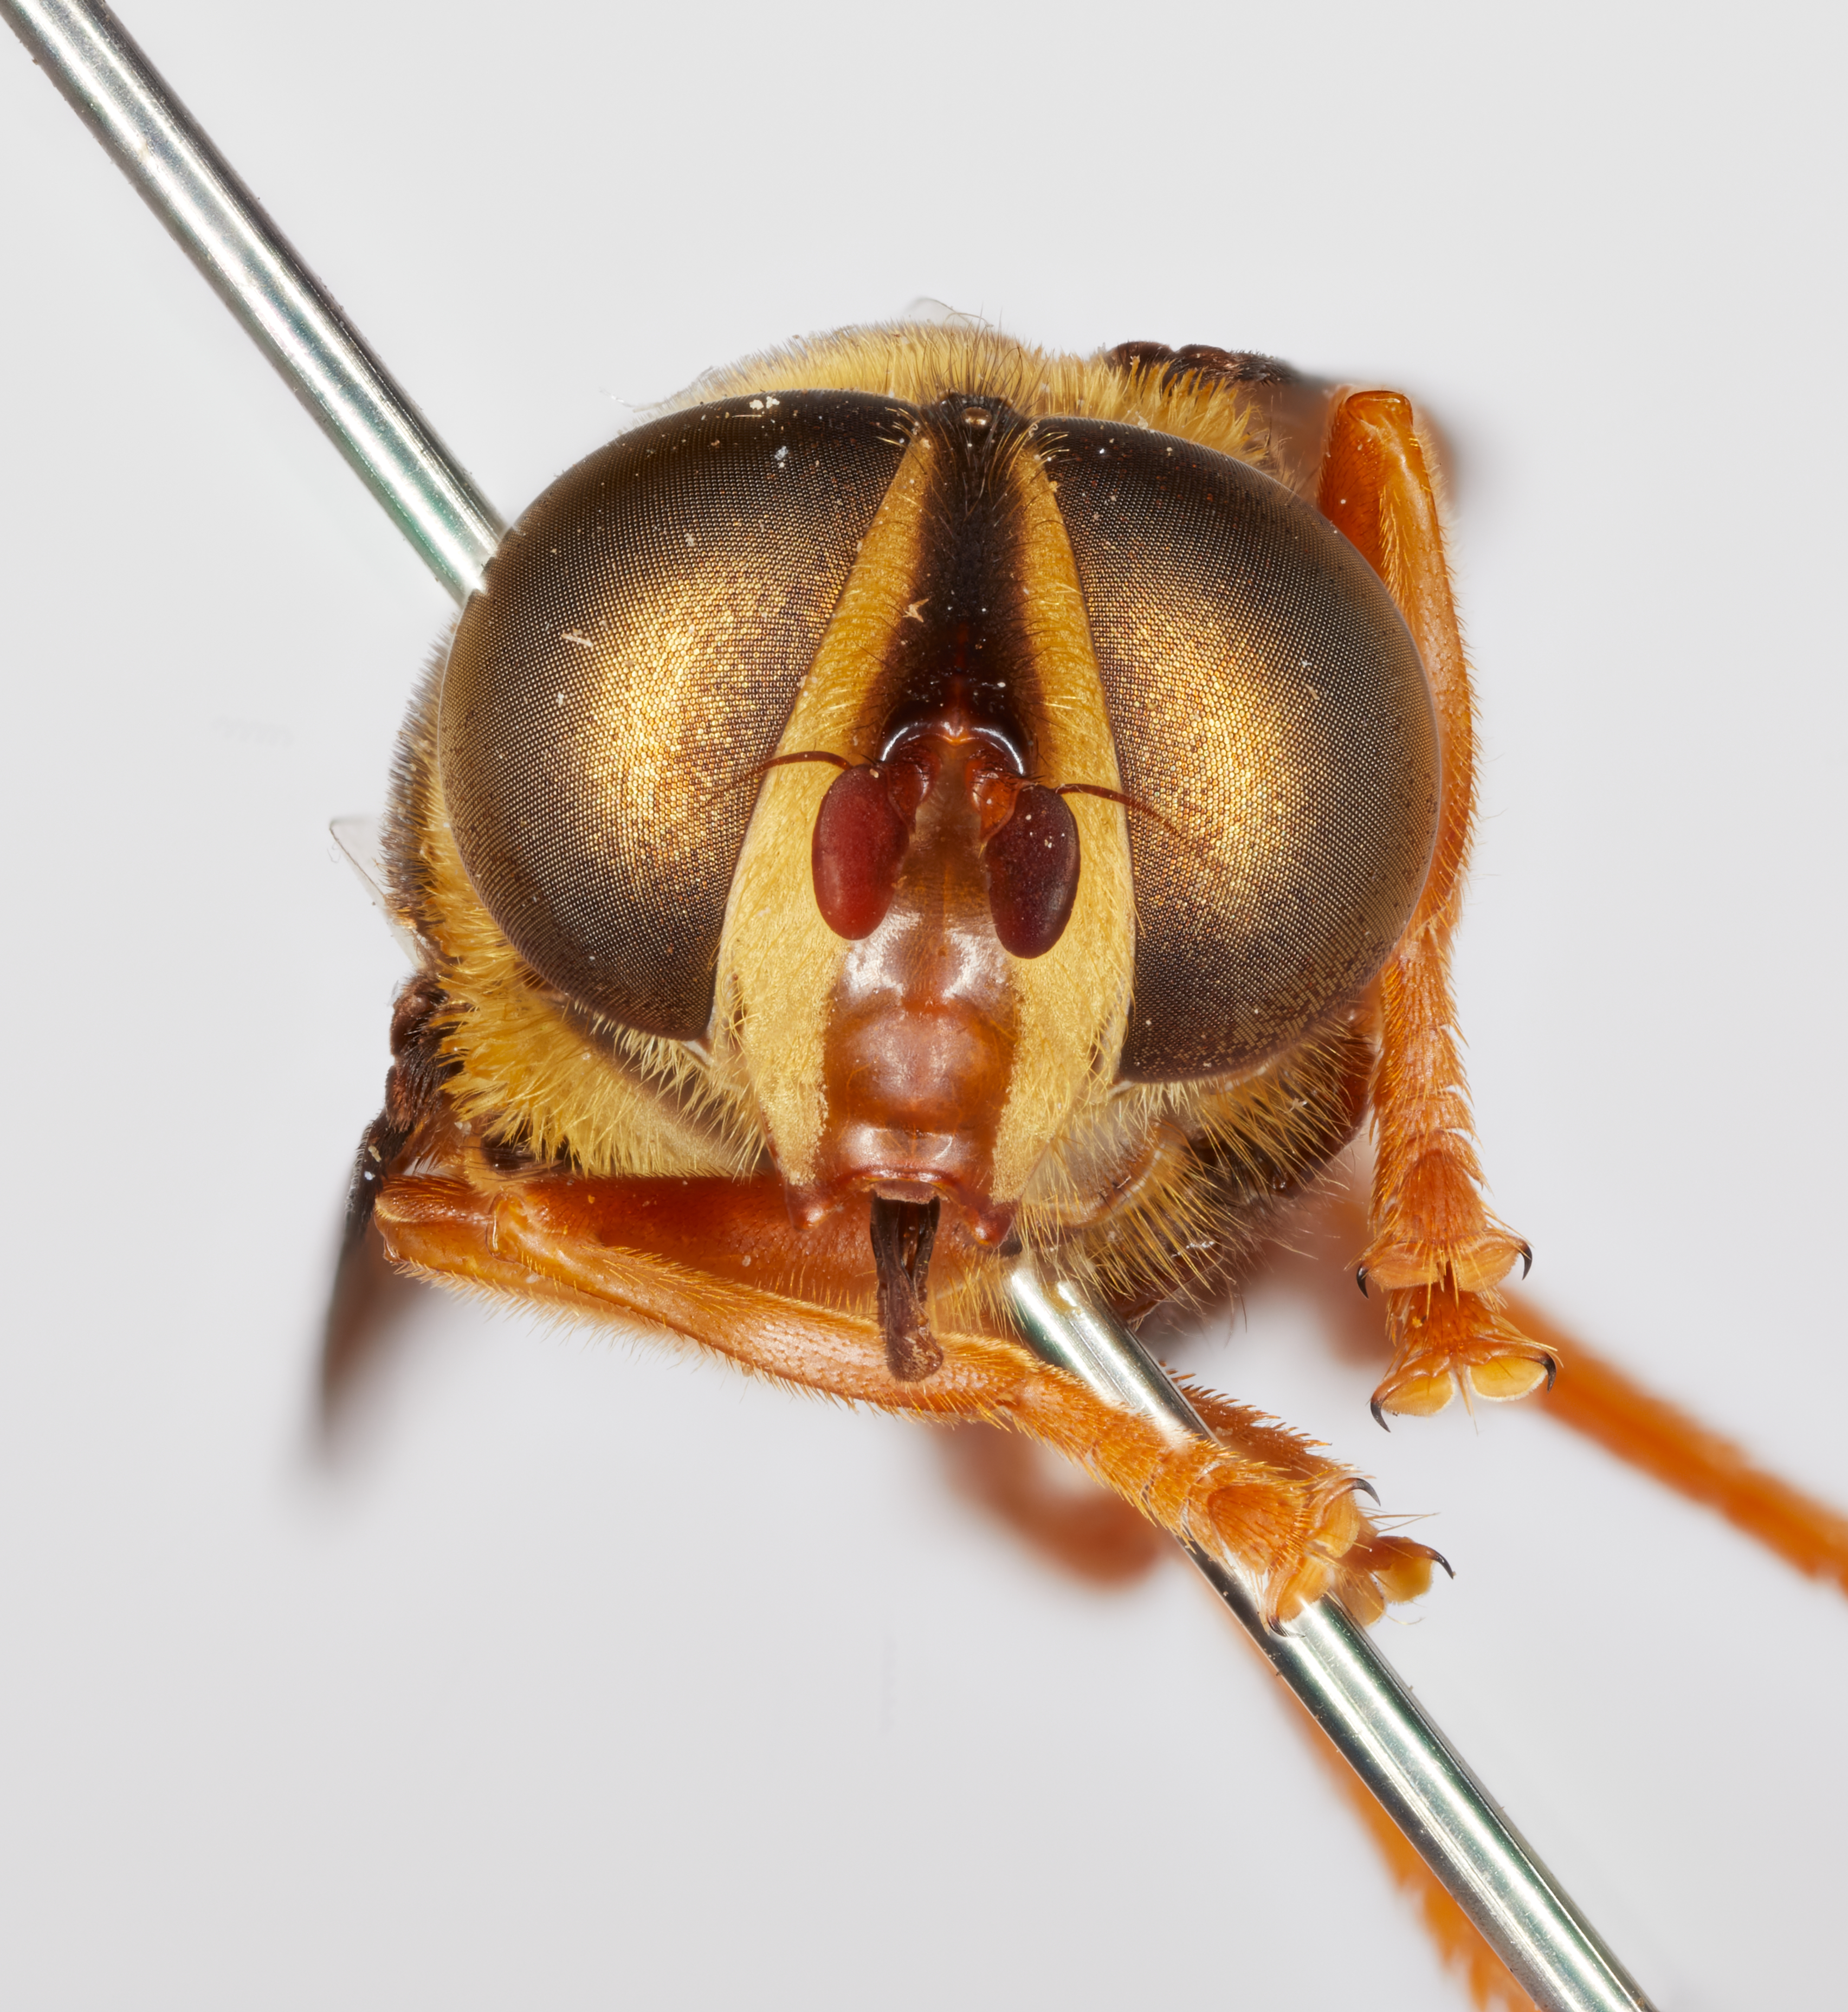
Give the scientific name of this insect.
Meromacrus farri
